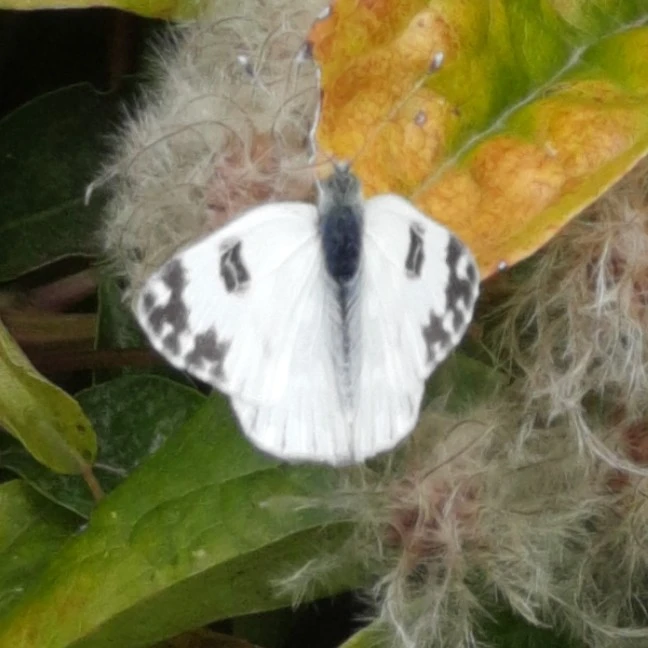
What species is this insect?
Pontia edusa
